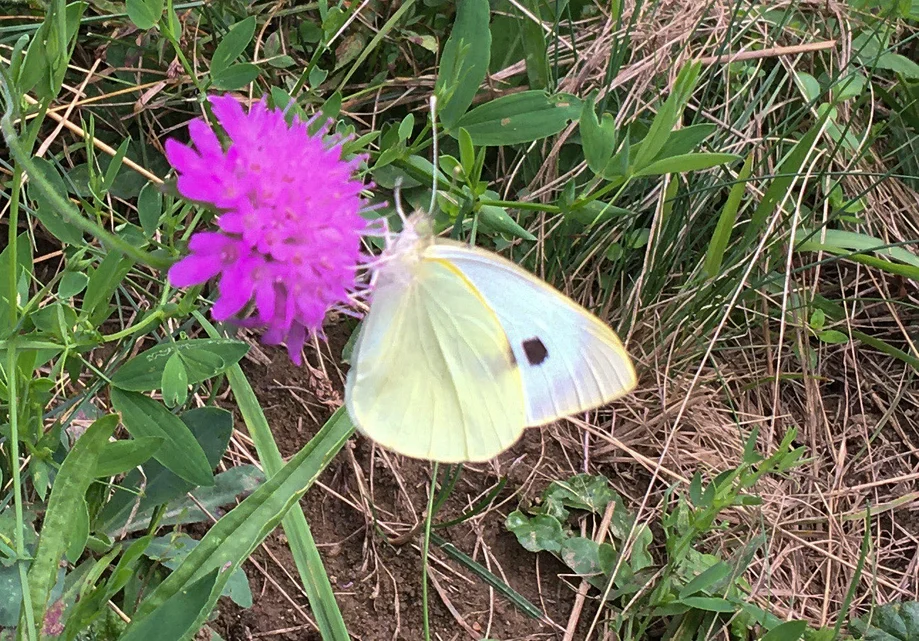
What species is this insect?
Pieris brassicae
